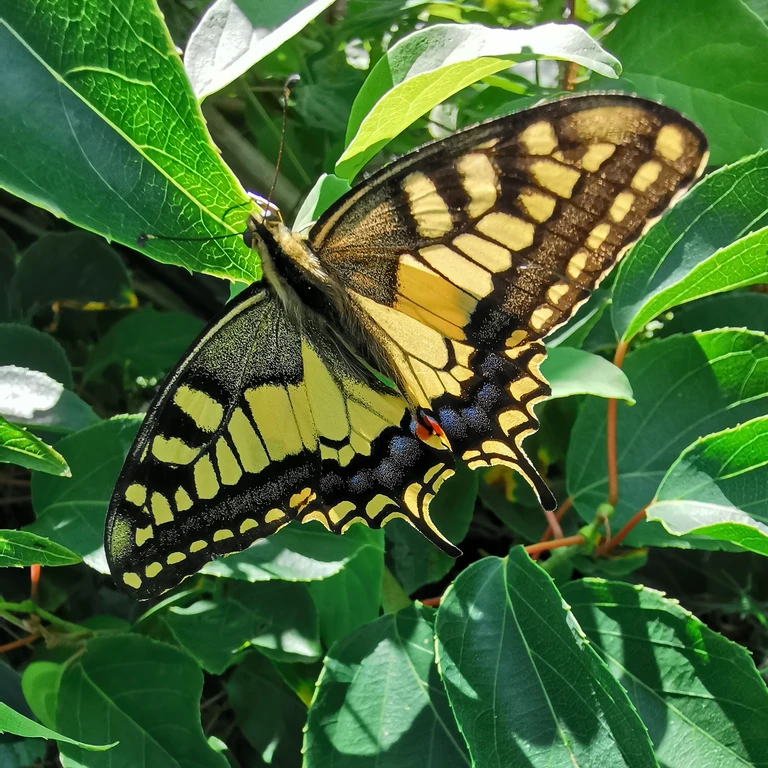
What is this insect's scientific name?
Papilio machaon
